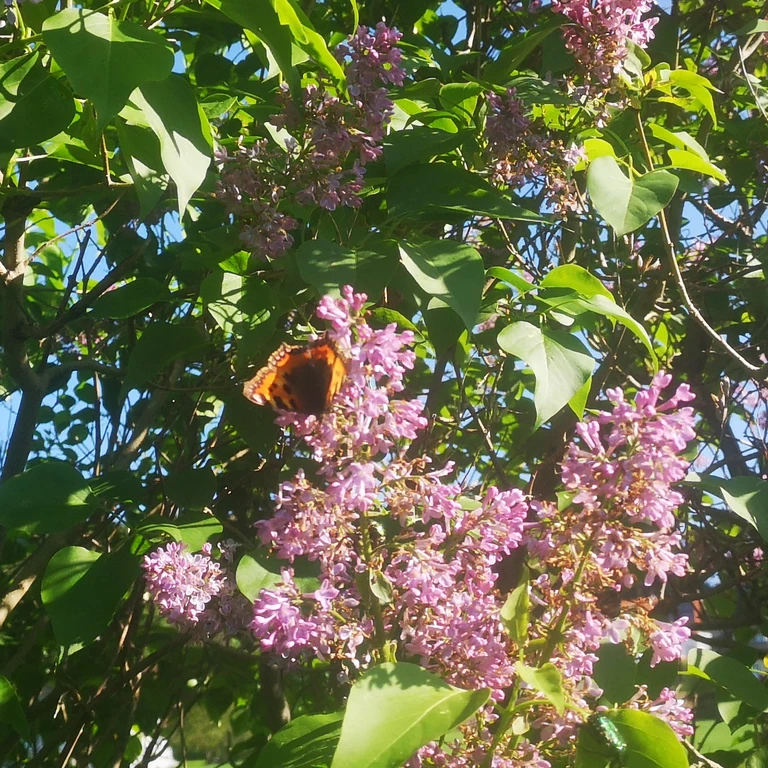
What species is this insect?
Aglais urticae
